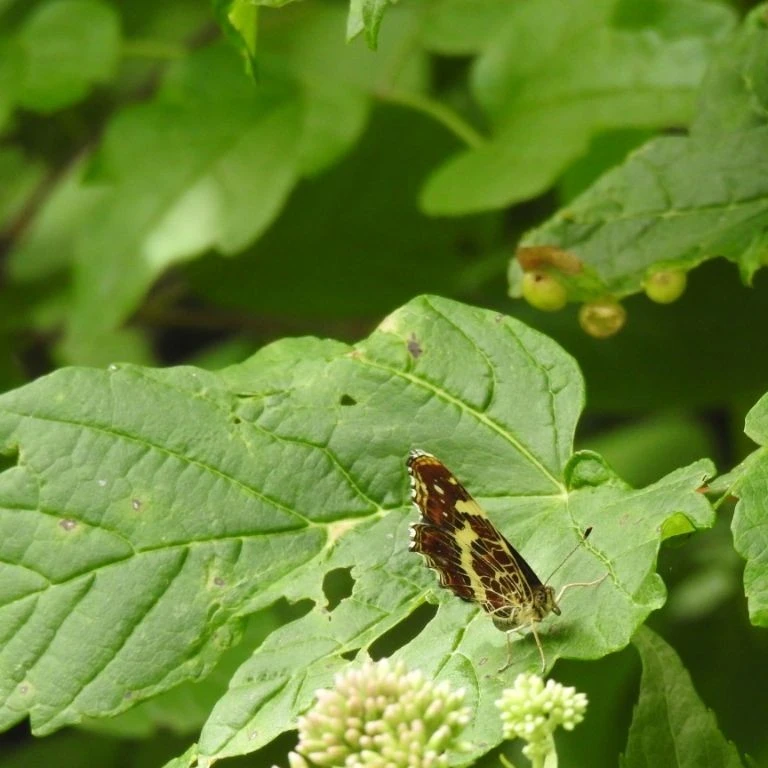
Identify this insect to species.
Araschnia levana
